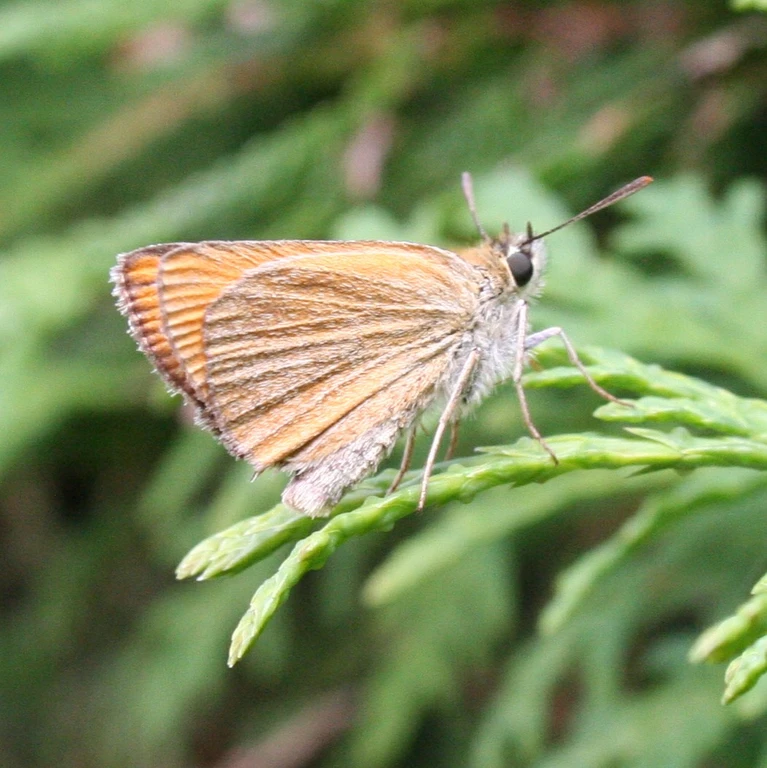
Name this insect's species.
Thymelicus sylvestris
